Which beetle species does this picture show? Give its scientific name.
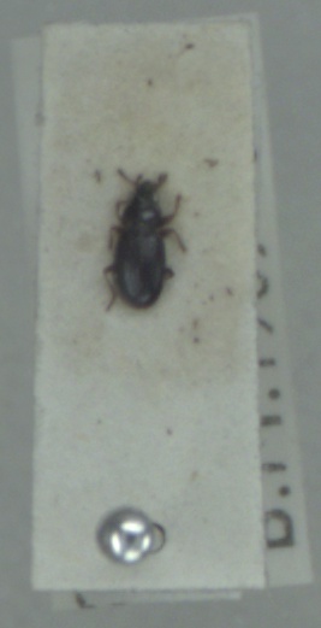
Bembidion gilvipes
